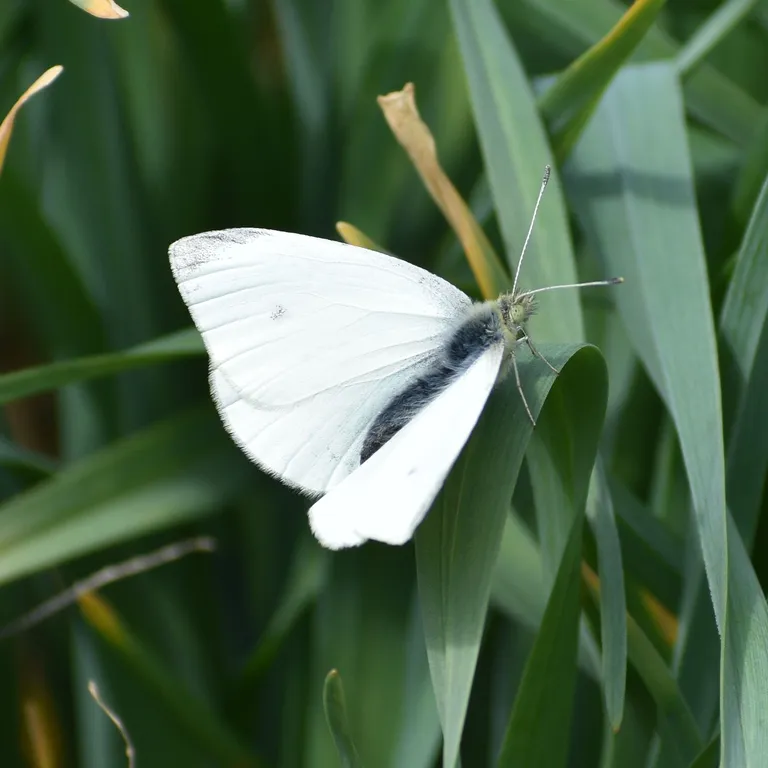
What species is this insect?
Pieris rapae
